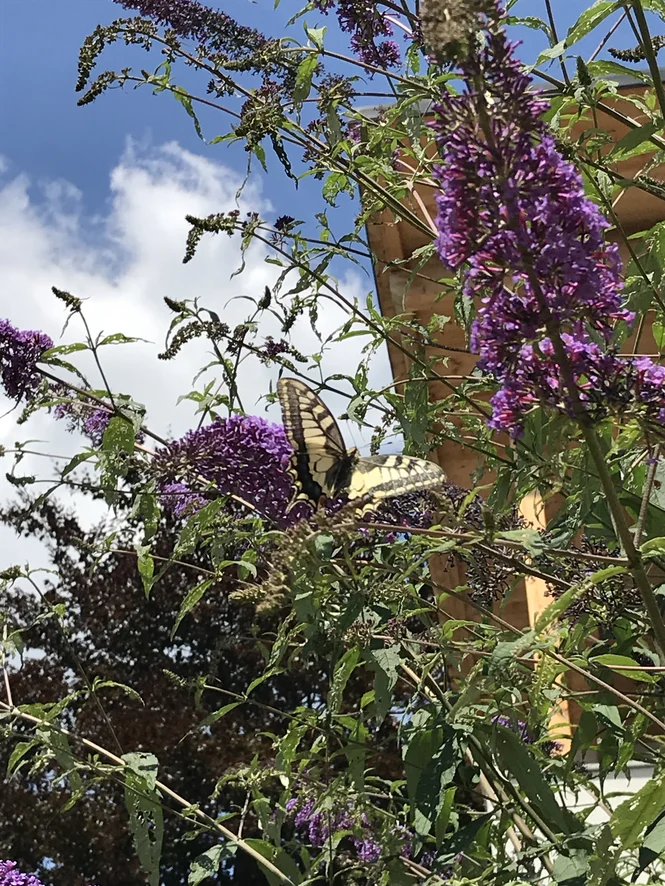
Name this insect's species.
Papilio machaon
